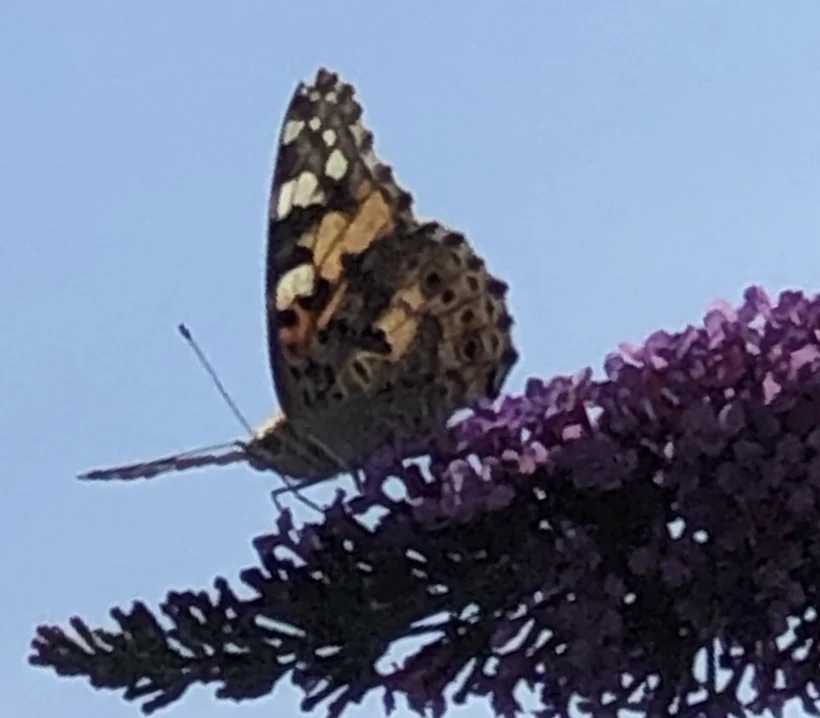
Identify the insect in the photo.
Vanessa cardui
